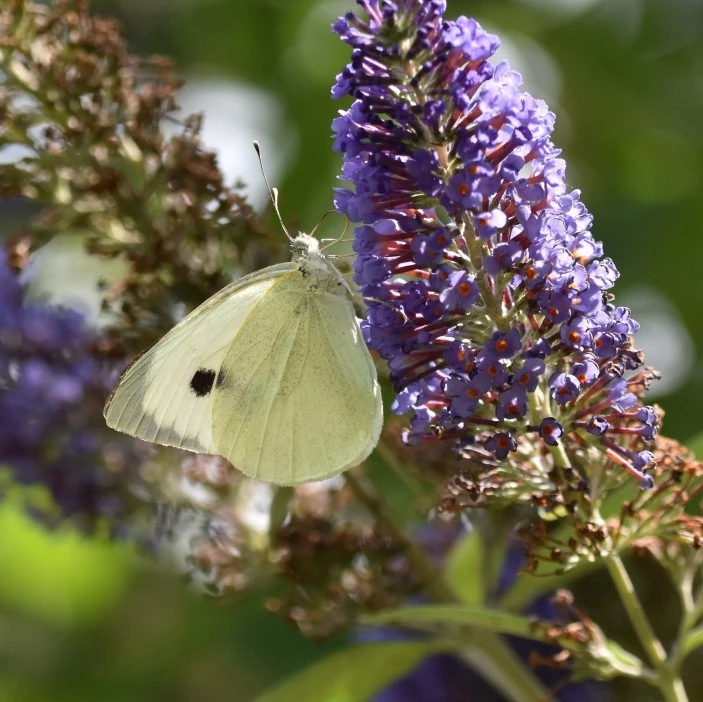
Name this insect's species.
Pieris brassicae
